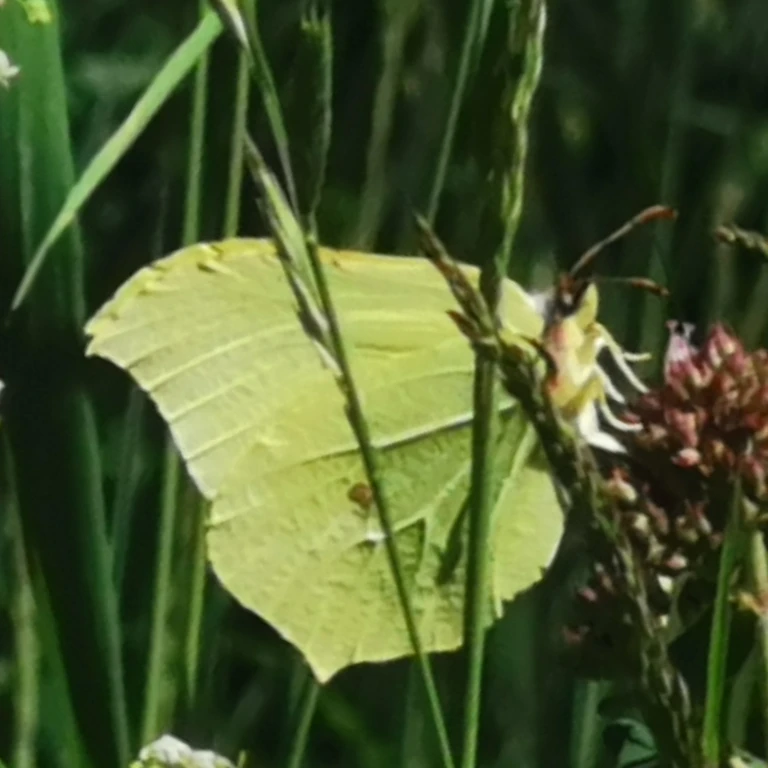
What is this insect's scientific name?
Gonepteryx rhamni
